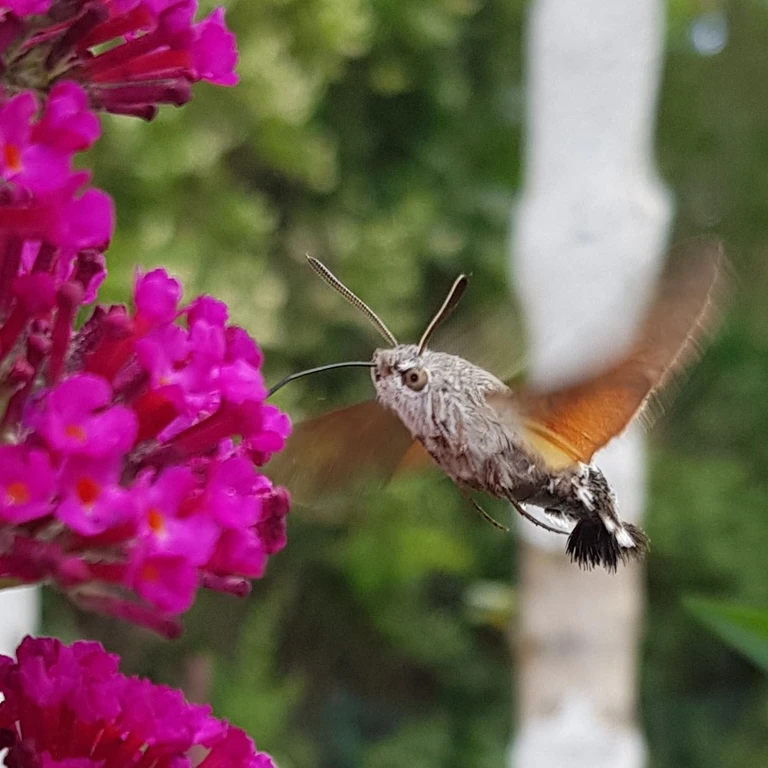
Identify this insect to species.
Macroglossum stellatarum
